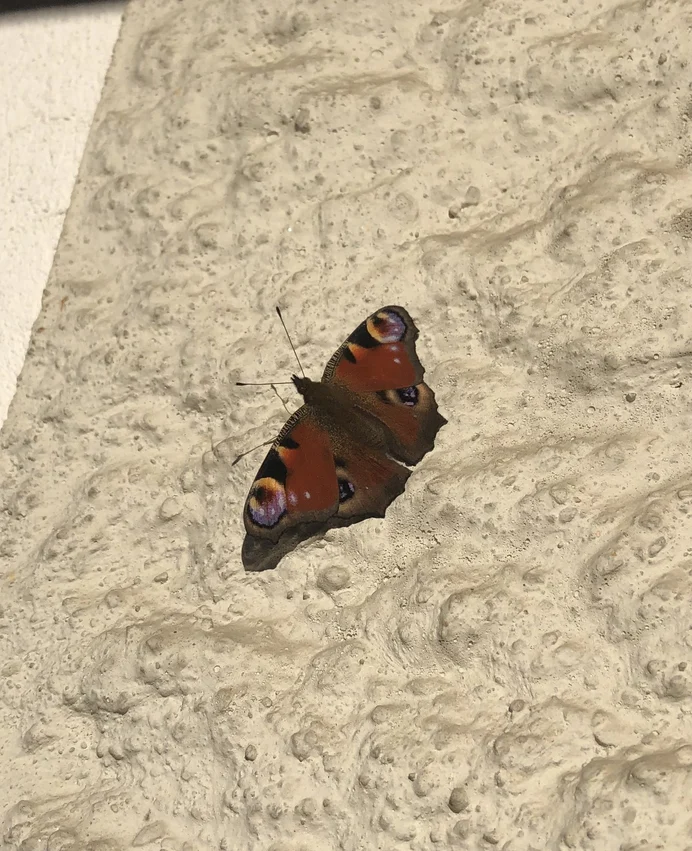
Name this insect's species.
Aglais io
